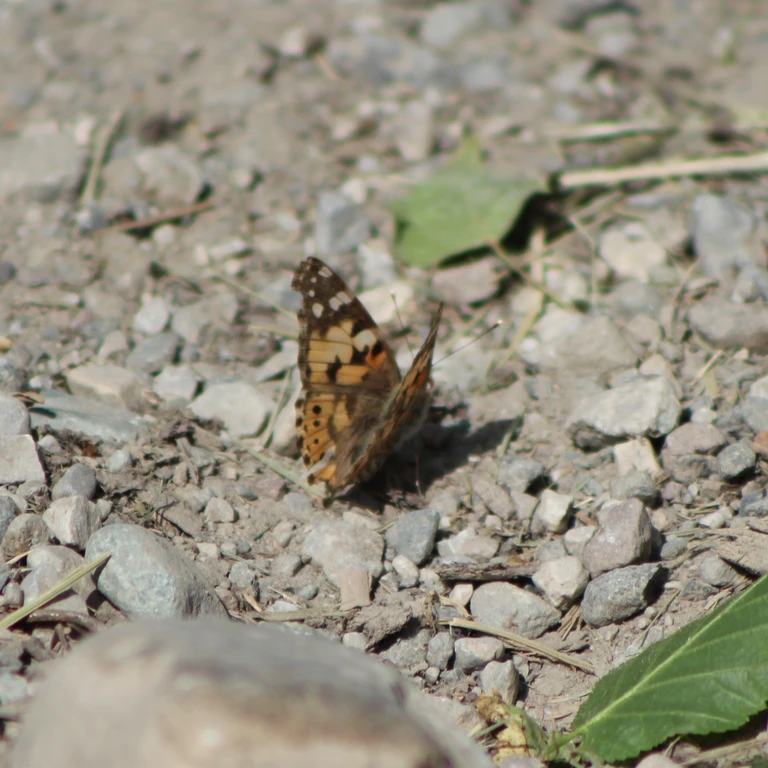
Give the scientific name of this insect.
Vanessa cardui
